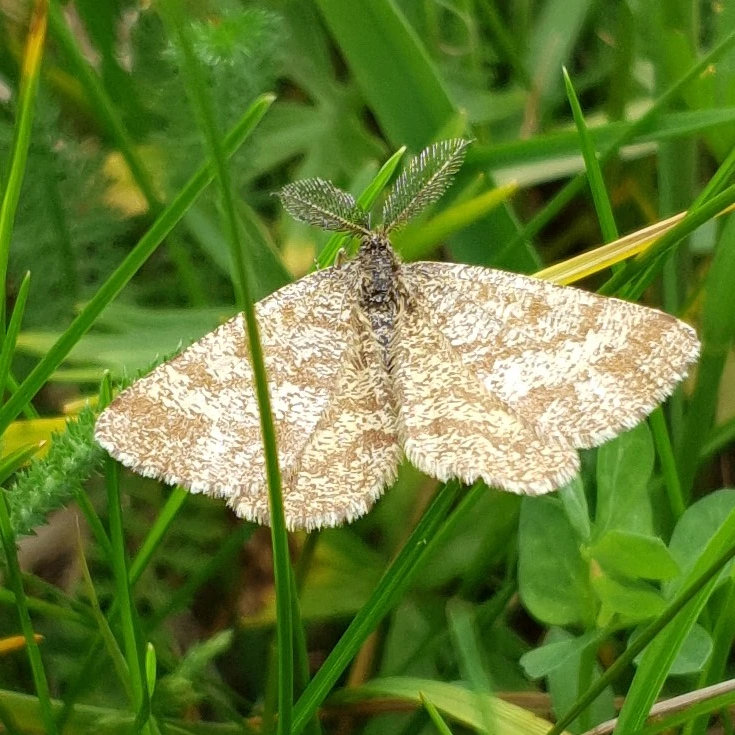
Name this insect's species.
Ematurga atomaria
